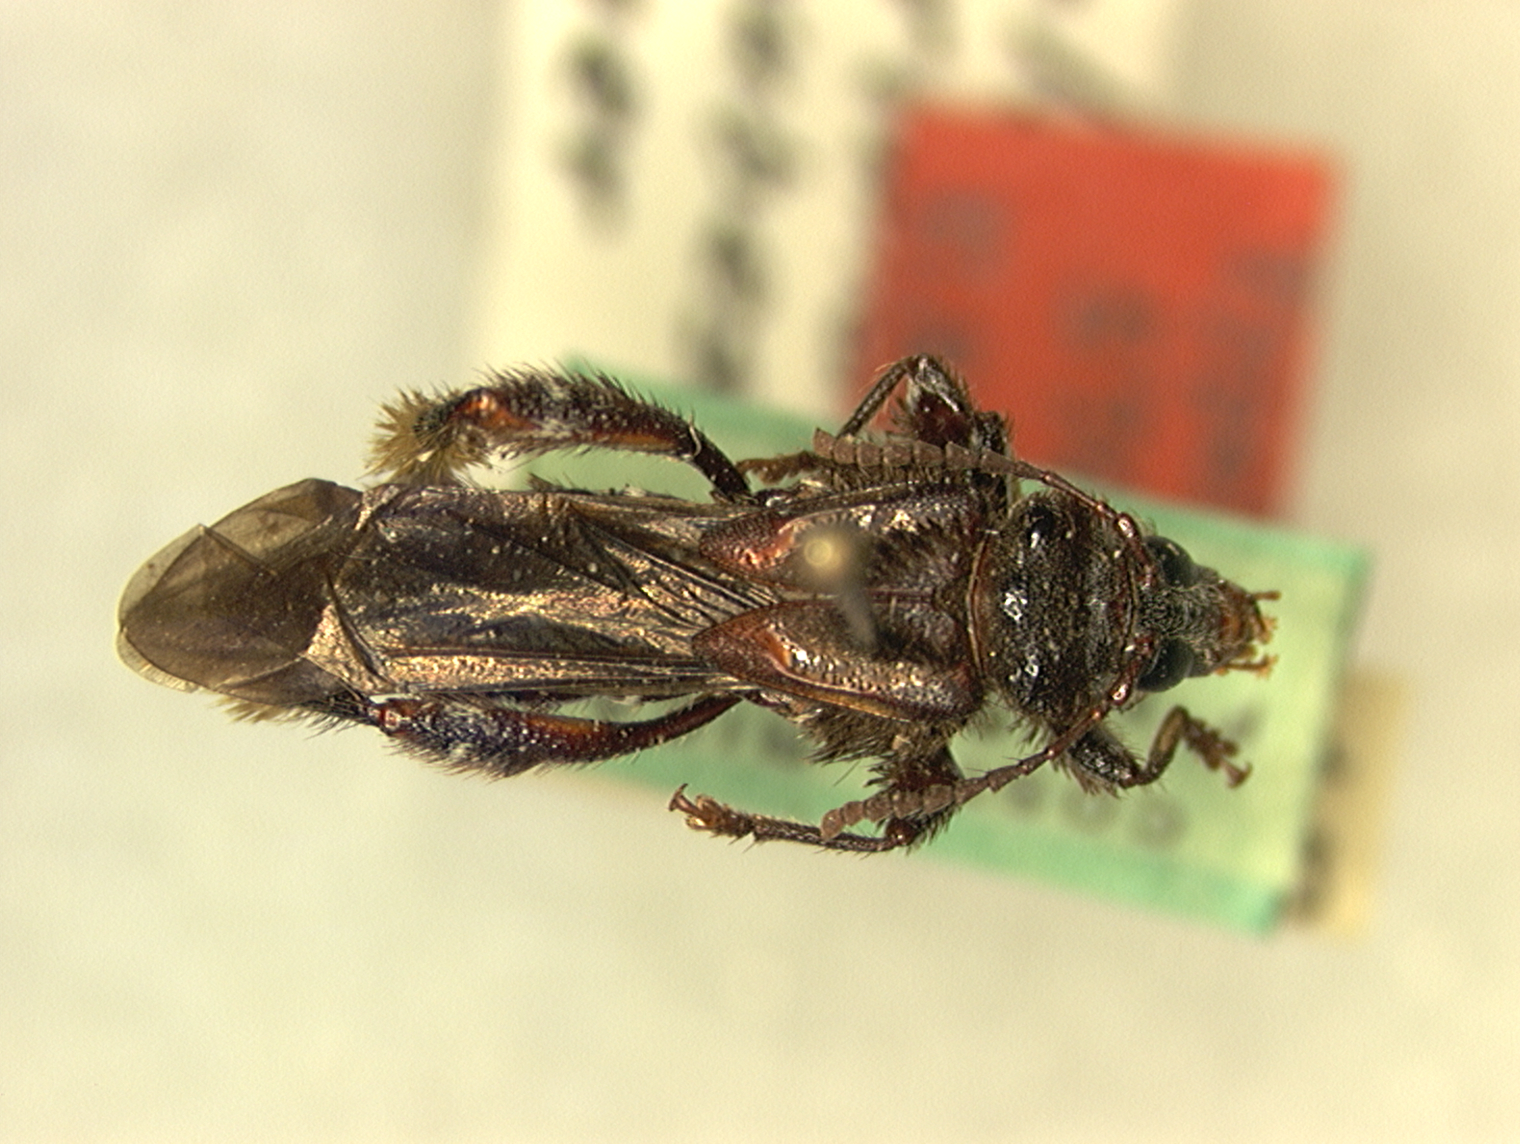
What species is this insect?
Epimelitta nigerrima
